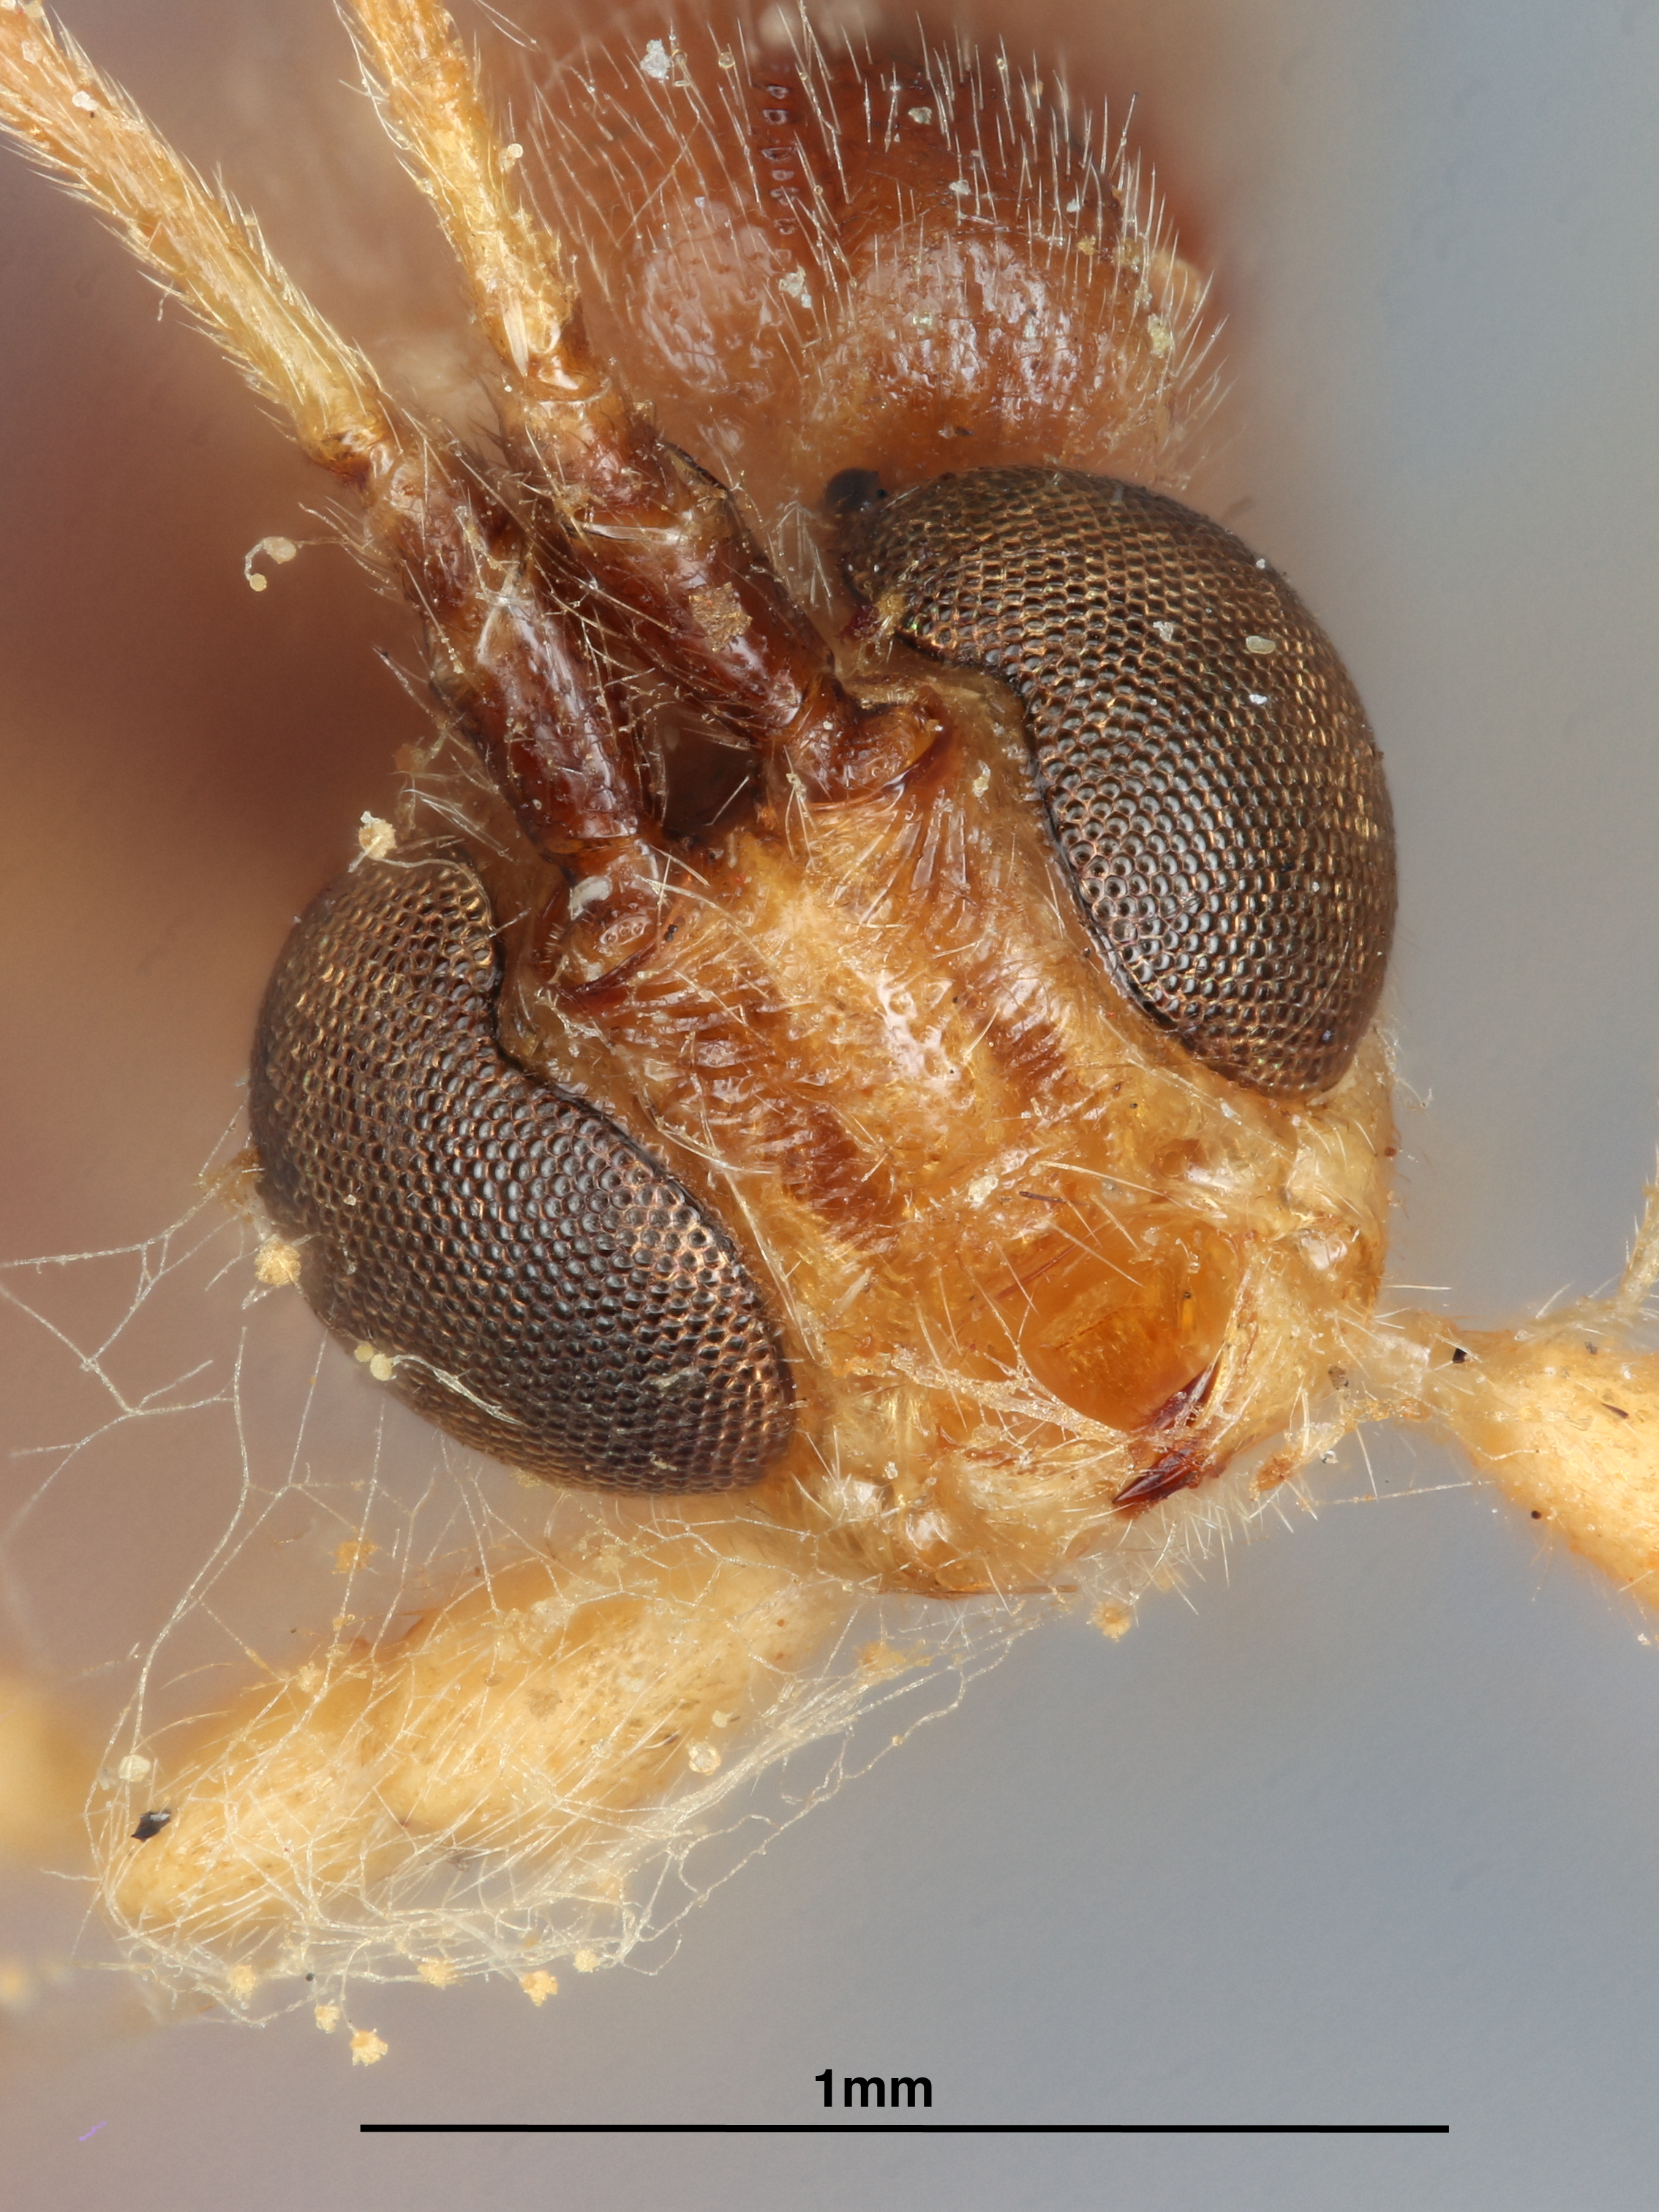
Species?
Macrostomionella philippinensis
